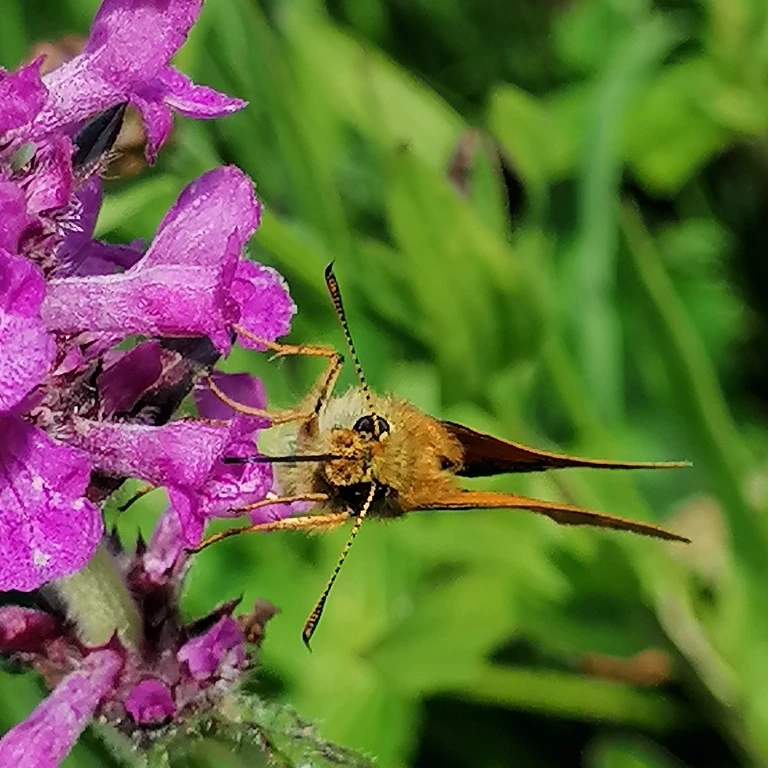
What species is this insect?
Ochlodes sylvanus (also Ochlodes venata)
